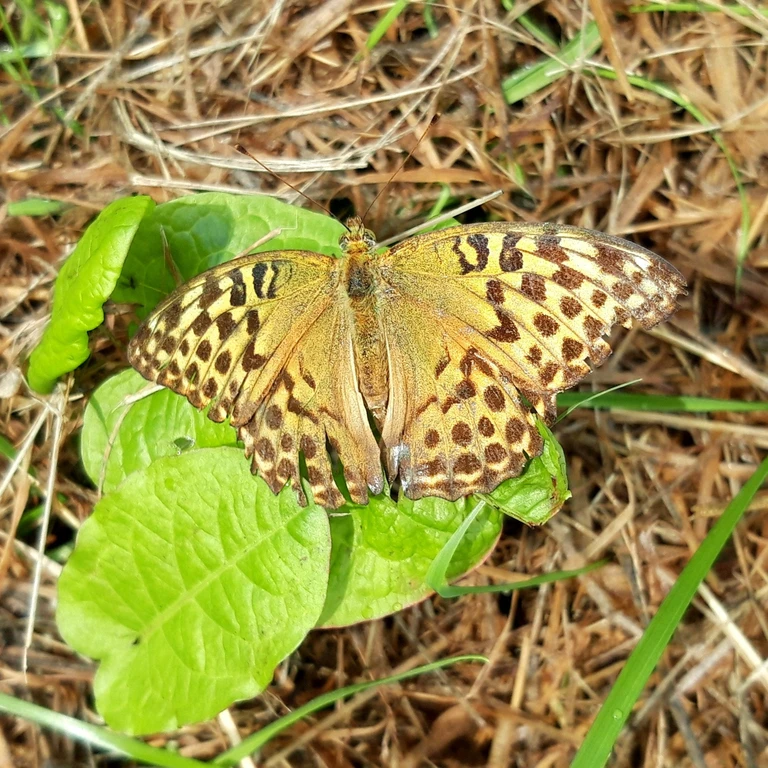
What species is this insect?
Argynnis paphia
